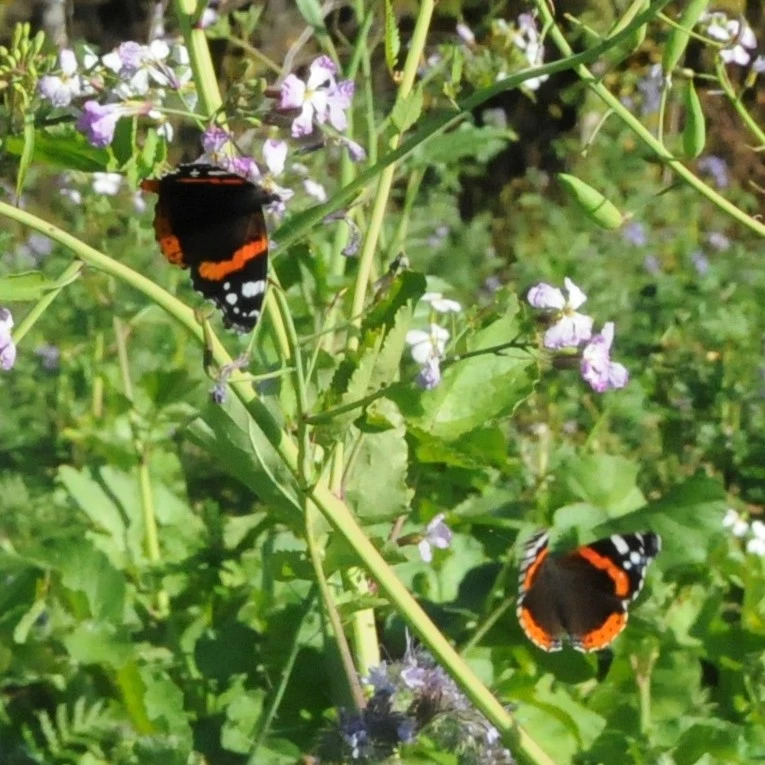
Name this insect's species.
Vanessa atalanta
